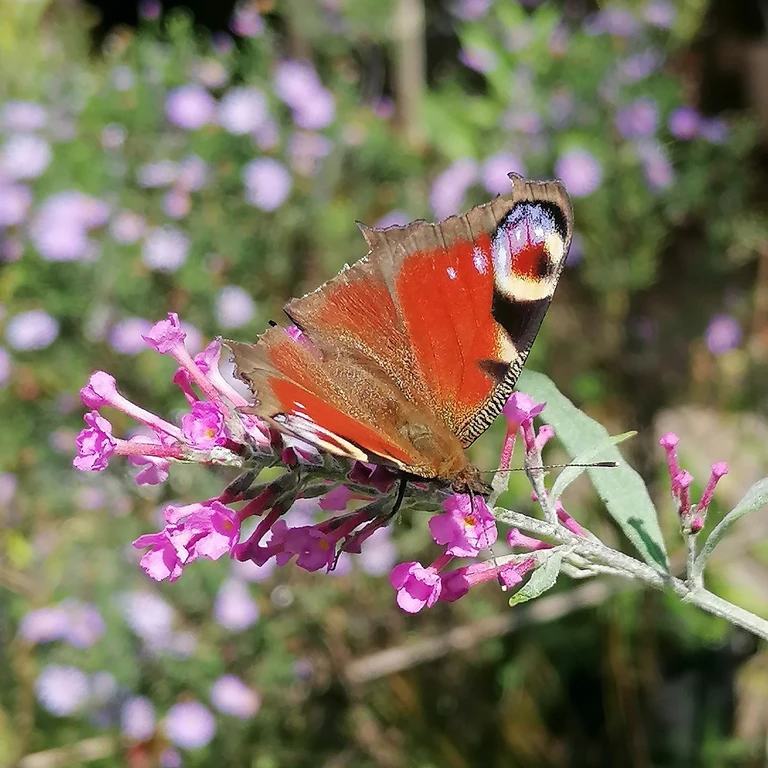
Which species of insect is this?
Aglais io
